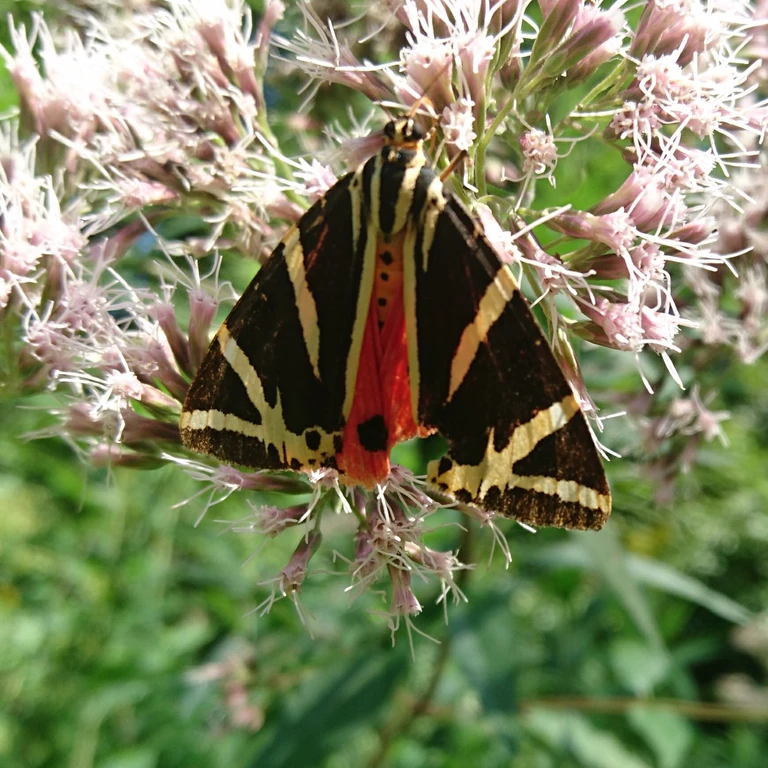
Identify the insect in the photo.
Euplagia quadripunctaria
